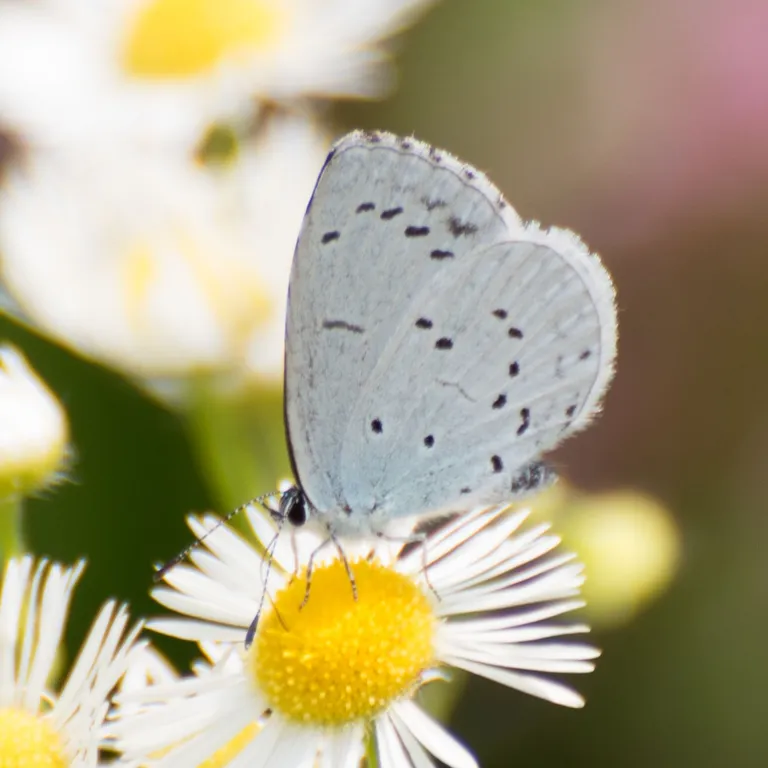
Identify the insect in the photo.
Celastrina argiolus
